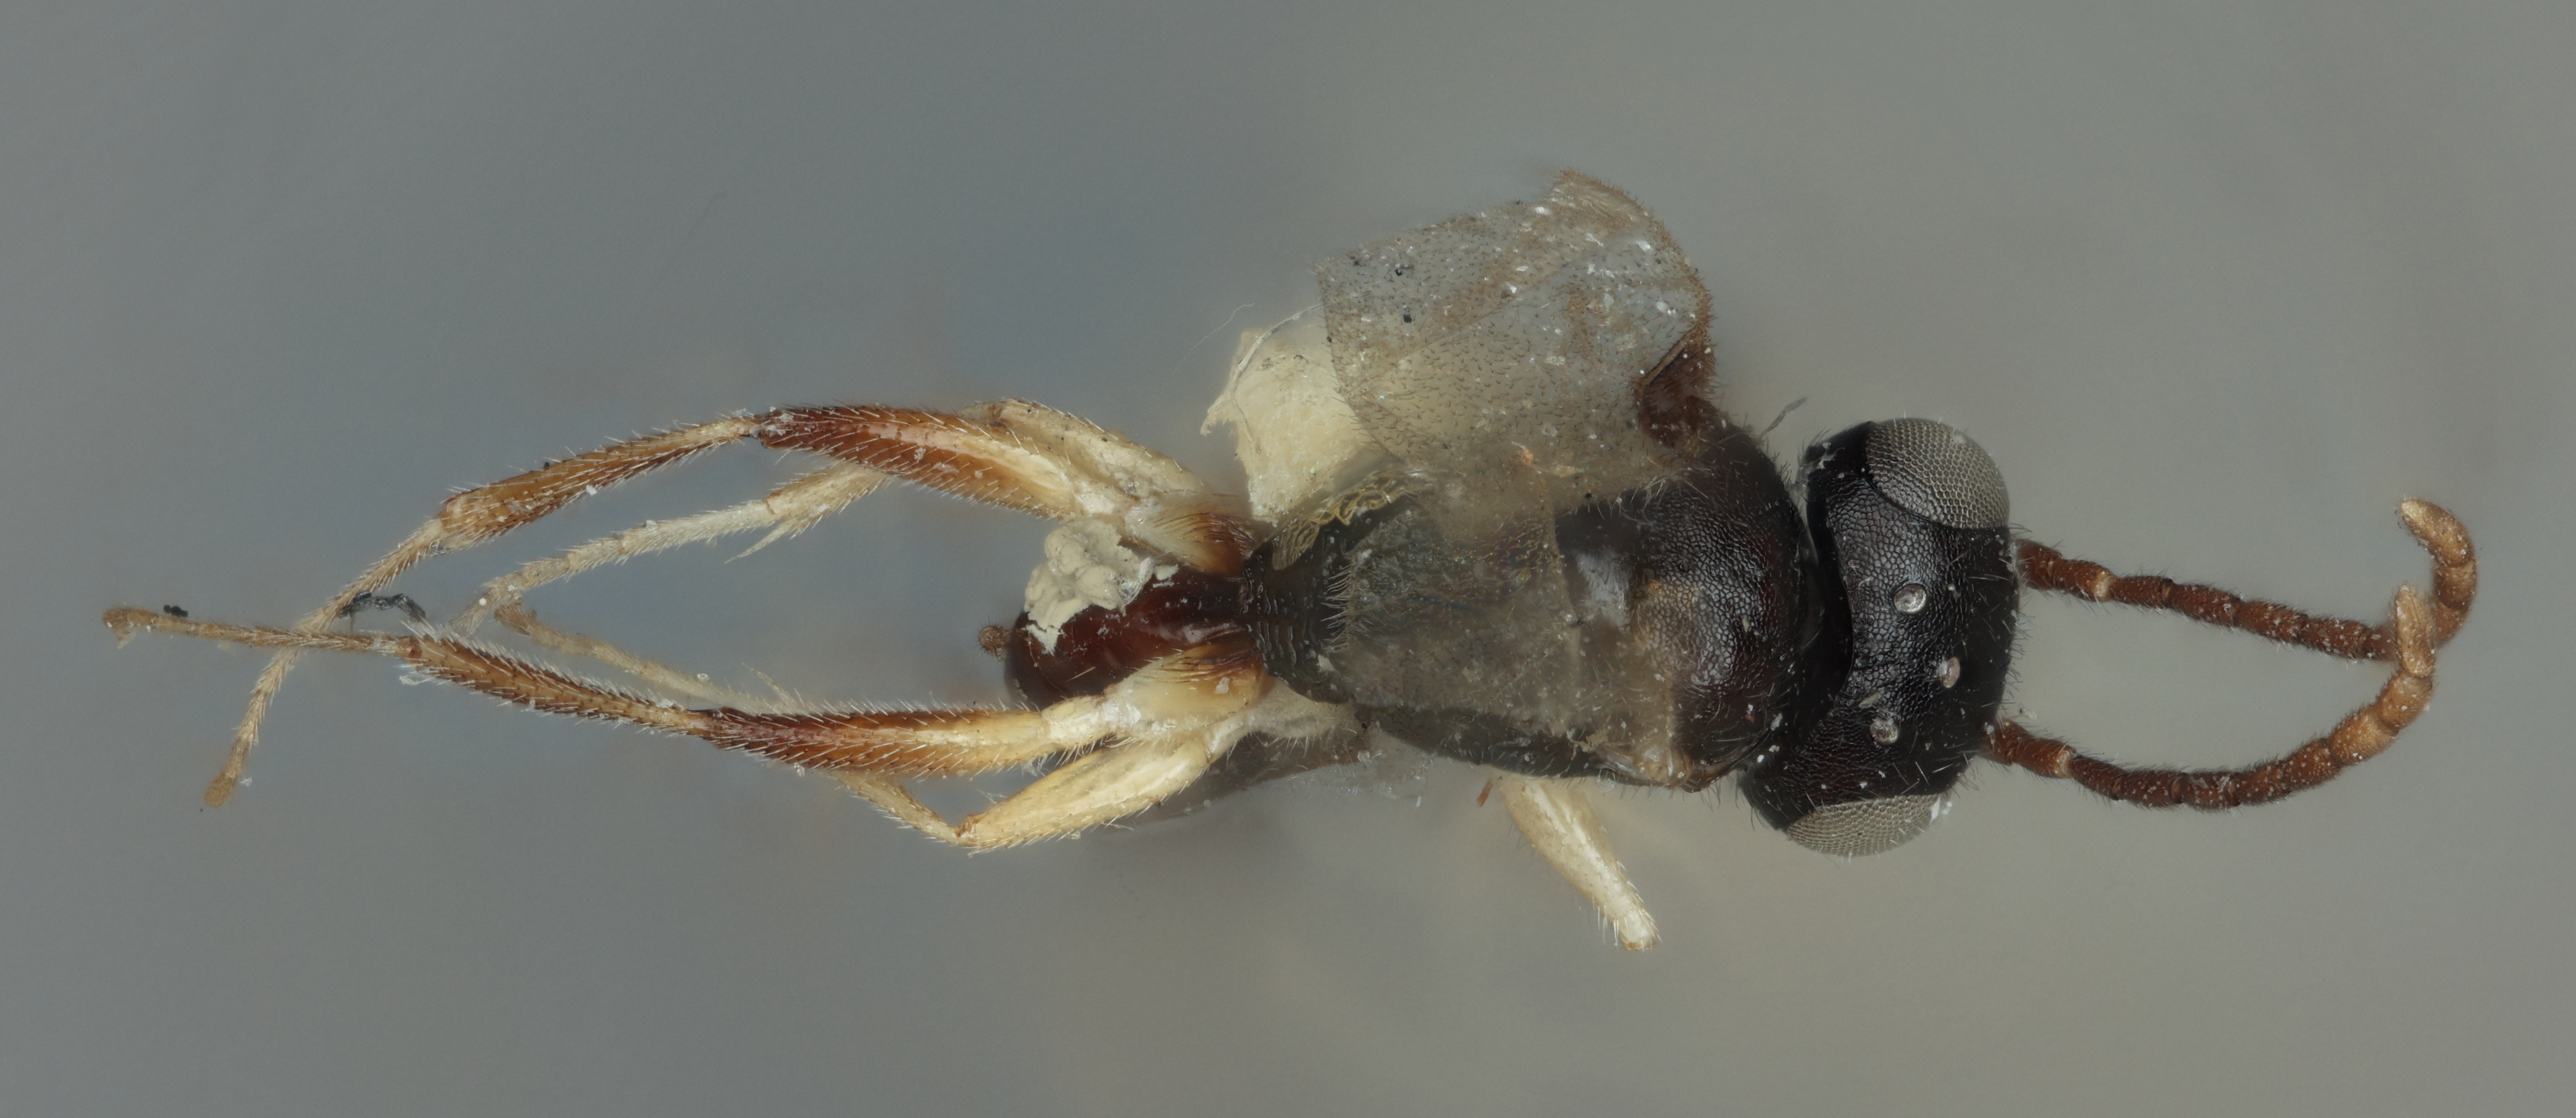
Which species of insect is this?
Aphelopus typhlocybae
